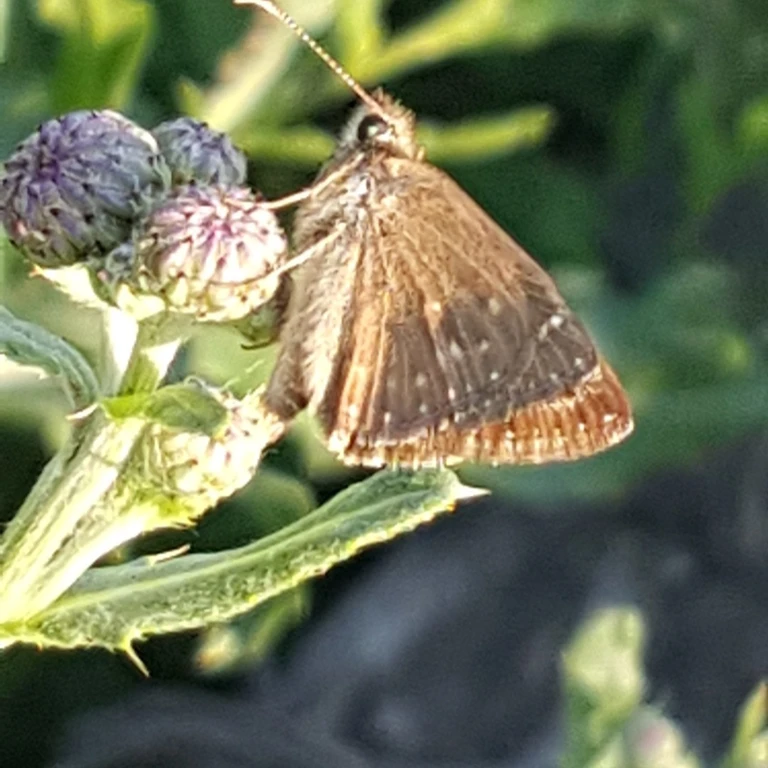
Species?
Erynnis tages
